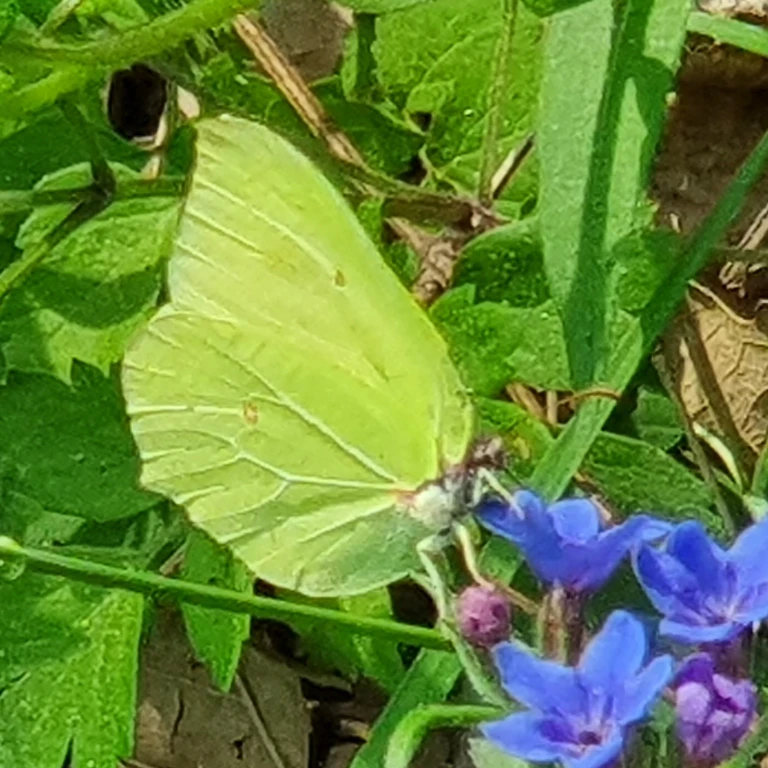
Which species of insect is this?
Gonepteryx rhamni
